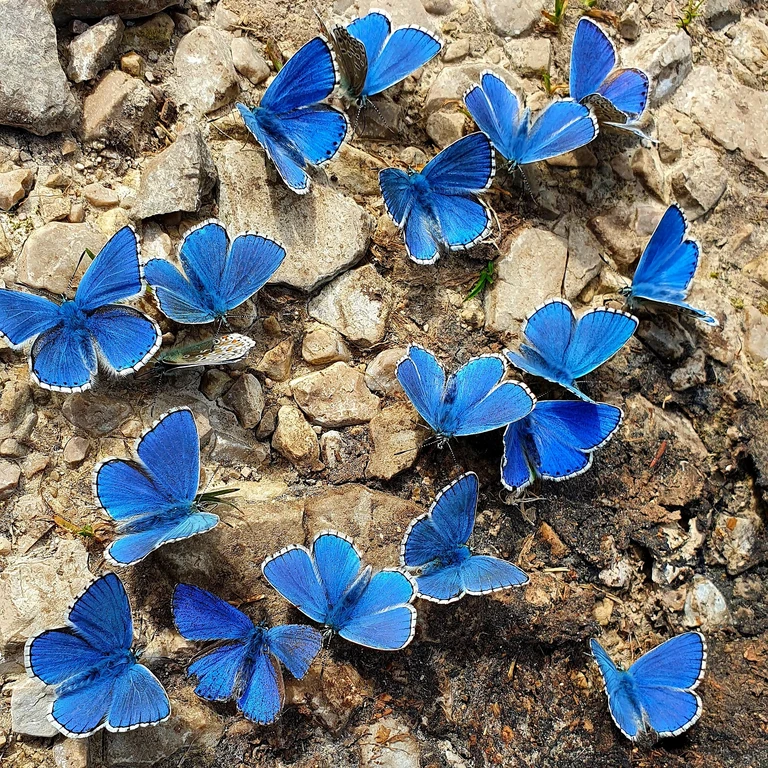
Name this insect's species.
Lysandra bellargus
